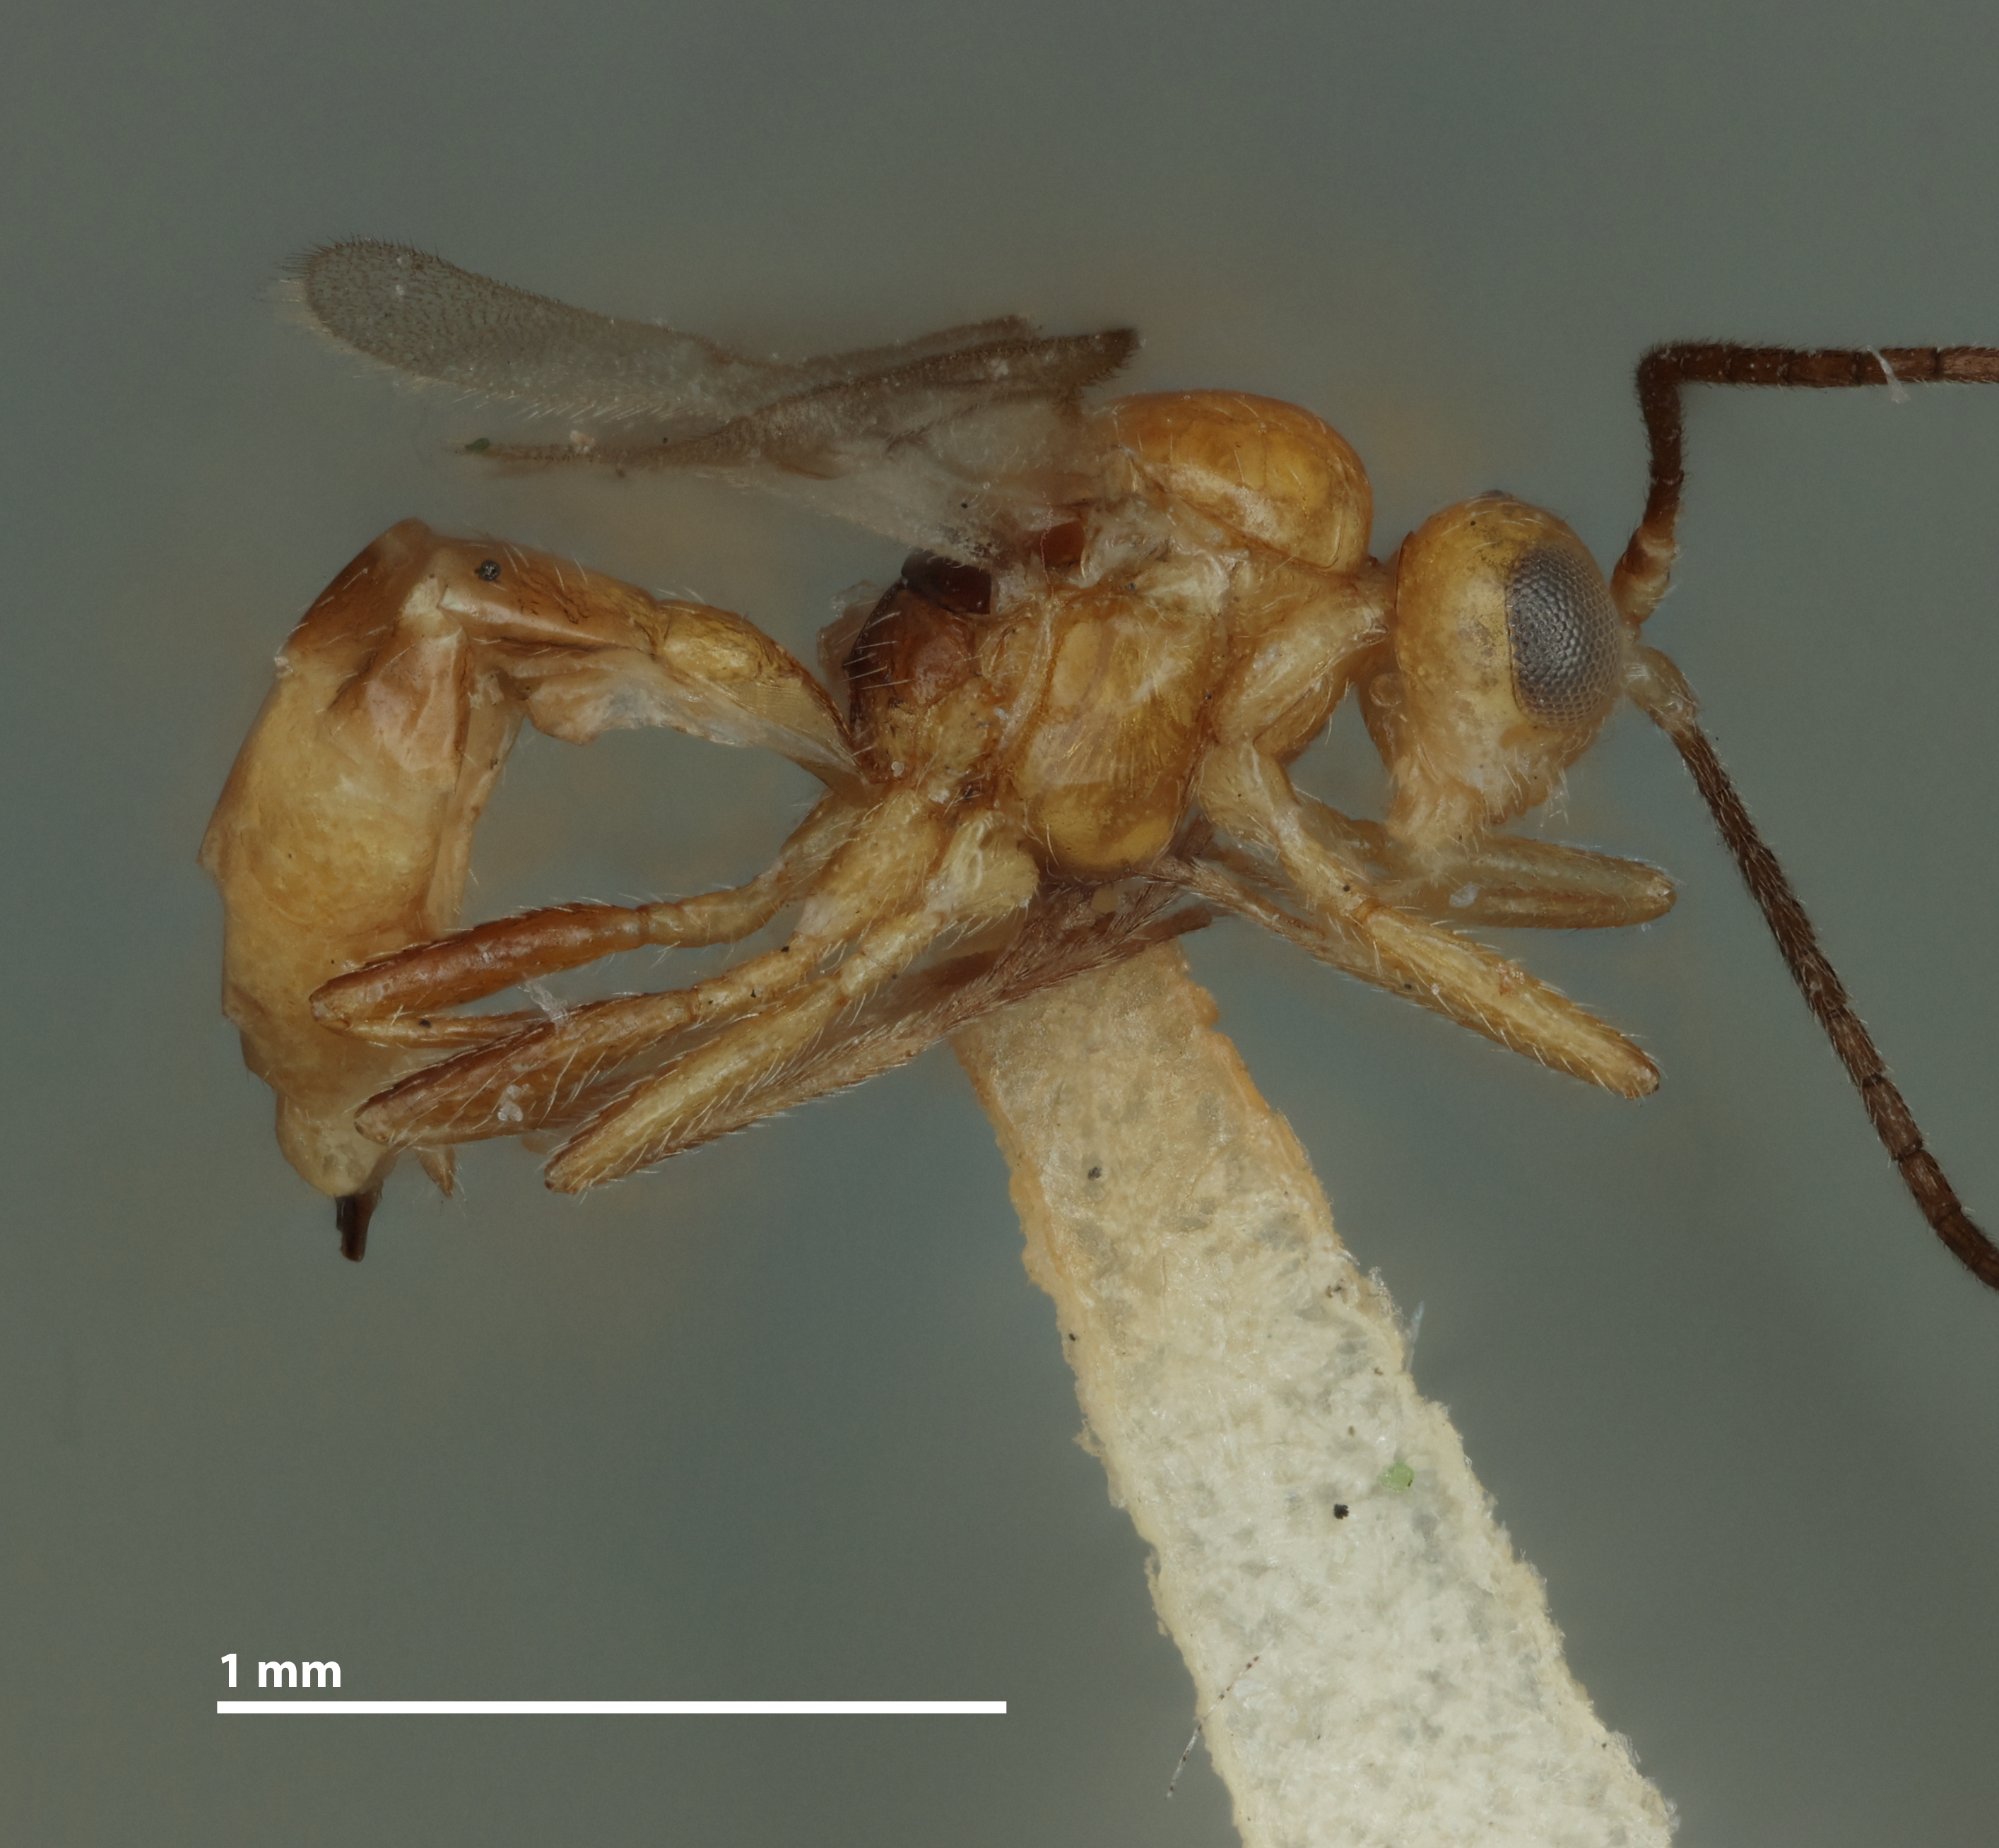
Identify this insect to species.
Aphidius commodus
